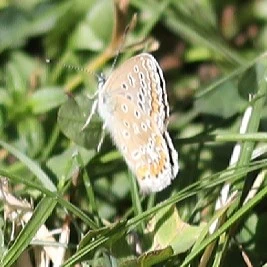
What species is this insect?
Polyommatus icarus
